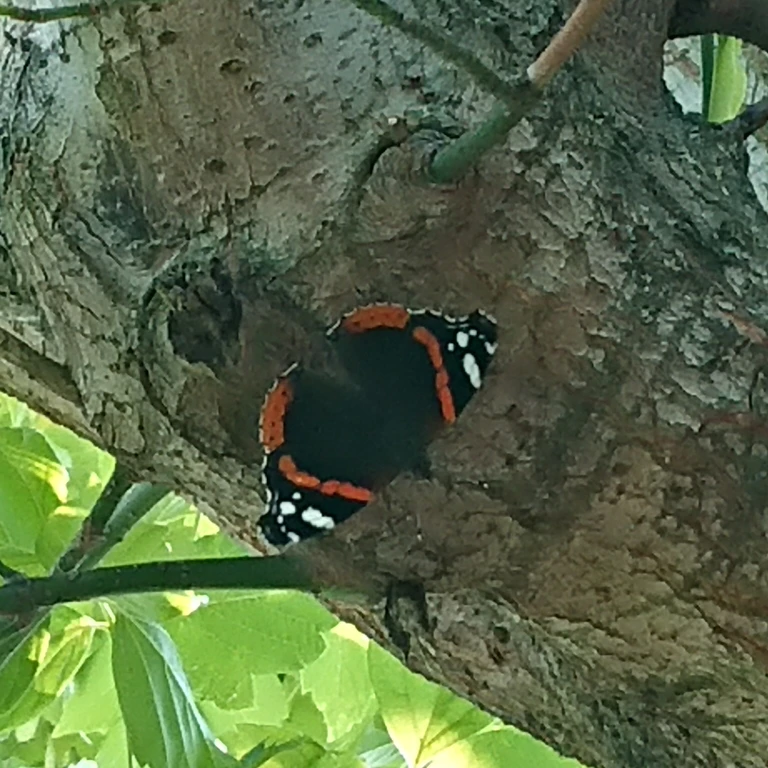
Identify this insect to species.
Vanessa atalanta
